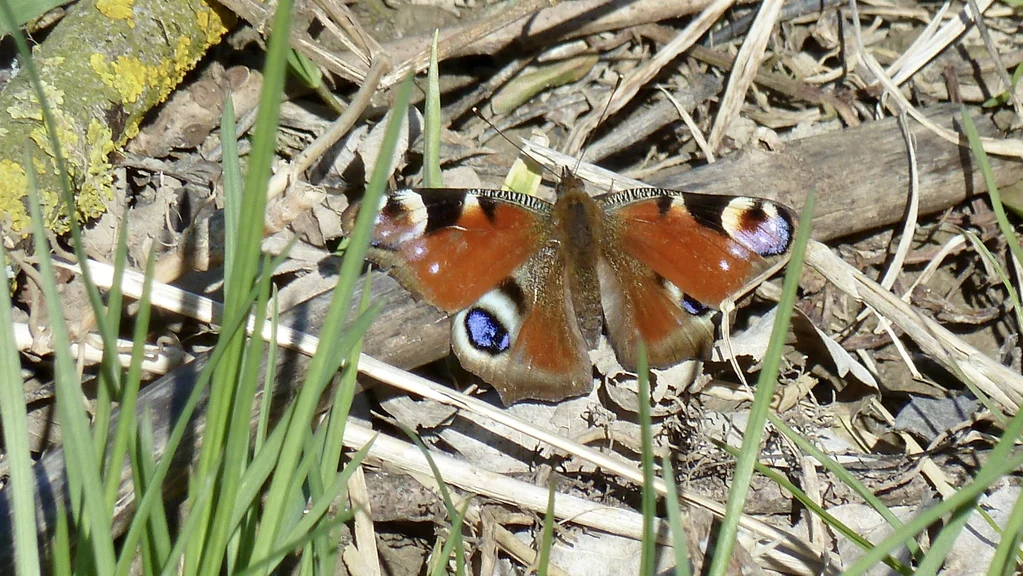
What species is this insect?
Aglais io
